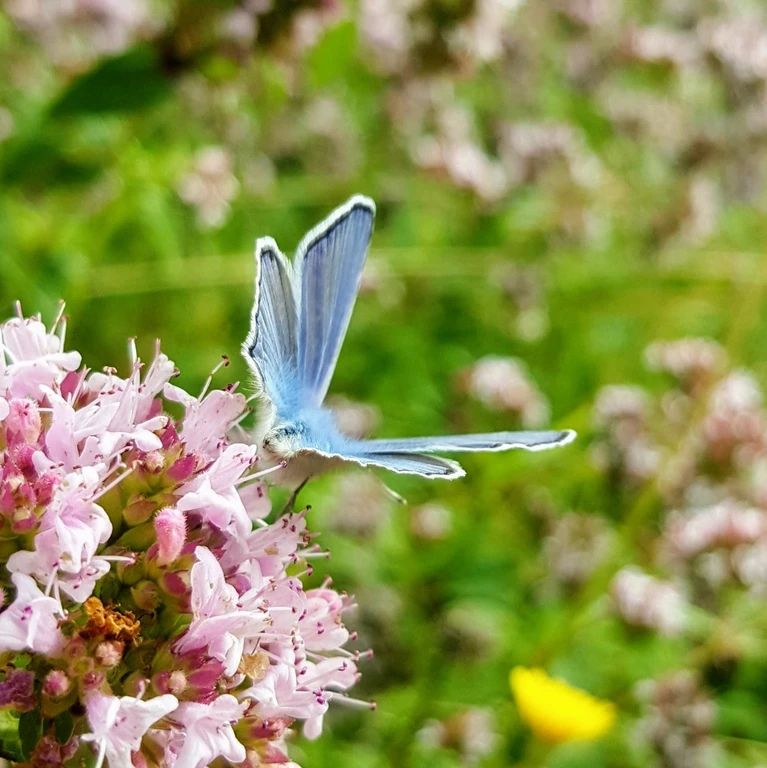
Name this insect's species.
Polyommatus icarus
